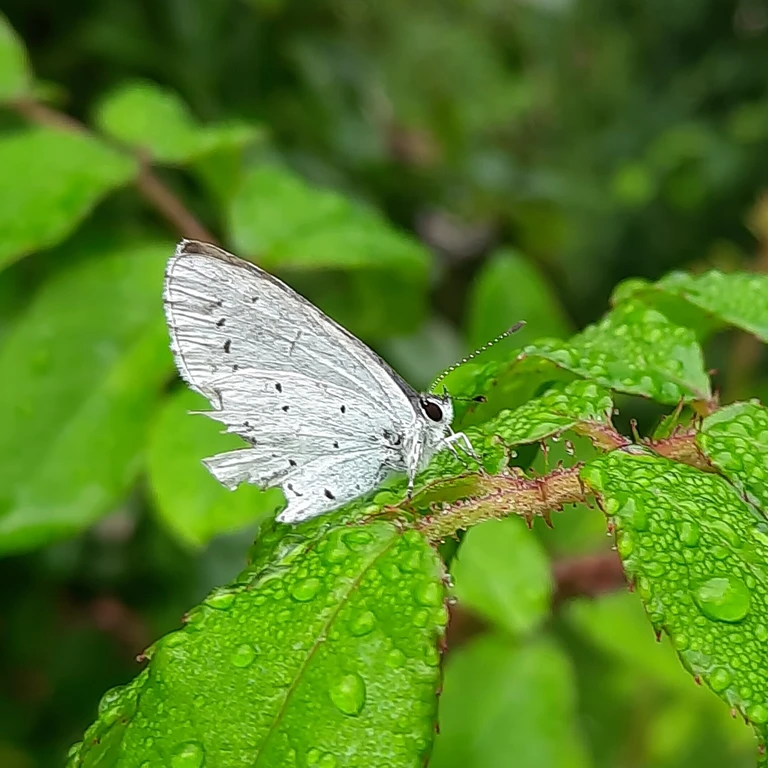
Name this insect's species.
Celastrina argiolus
